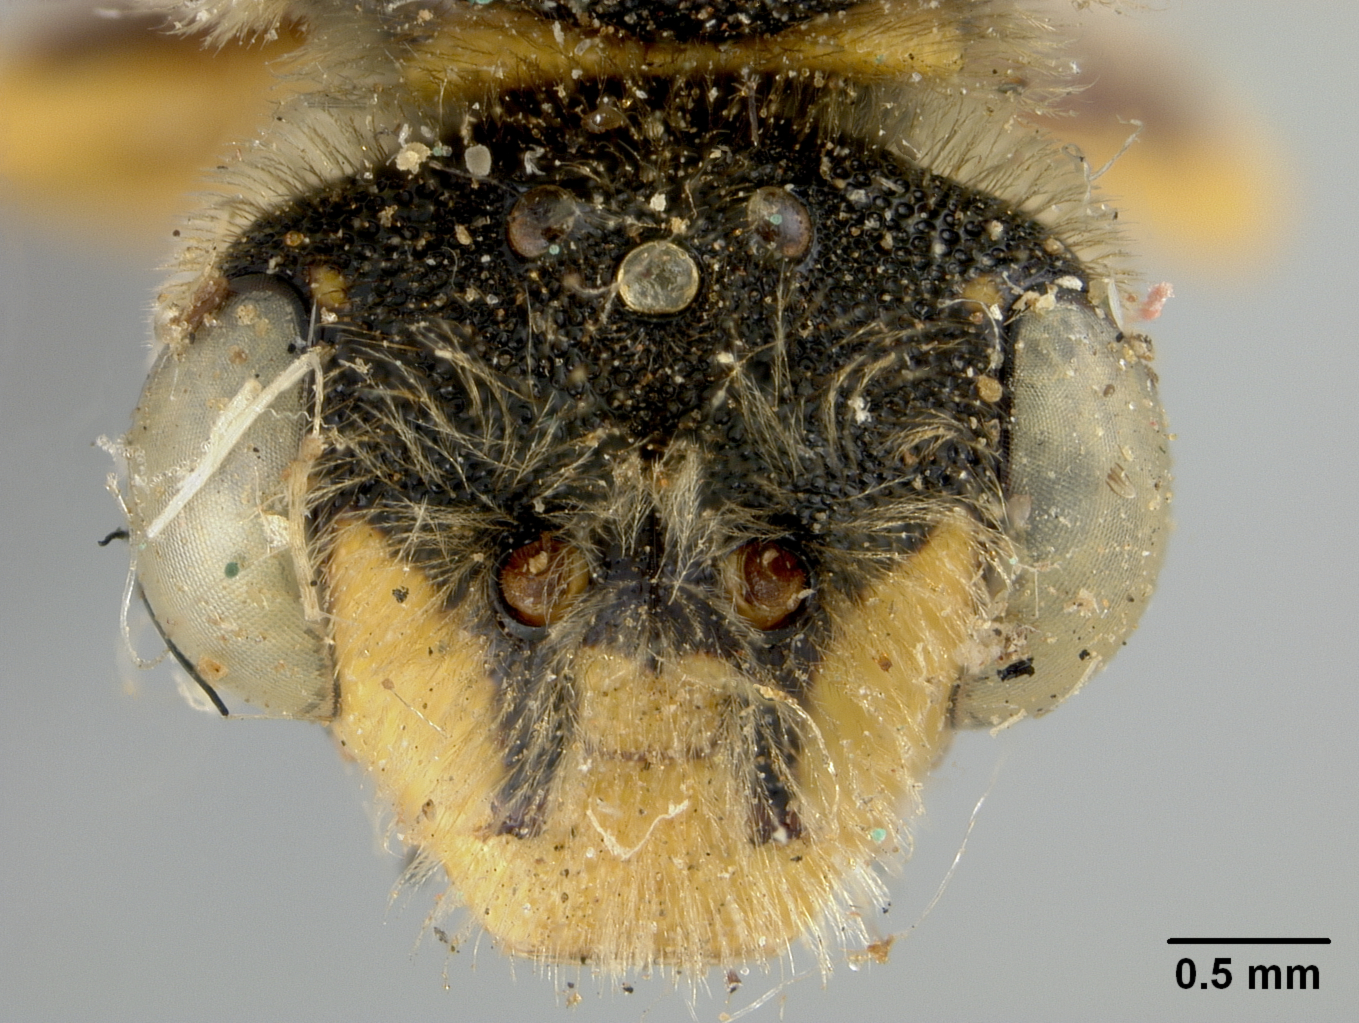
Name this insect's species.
Megarhimus hypoptes (also Nomada edwardsii)
